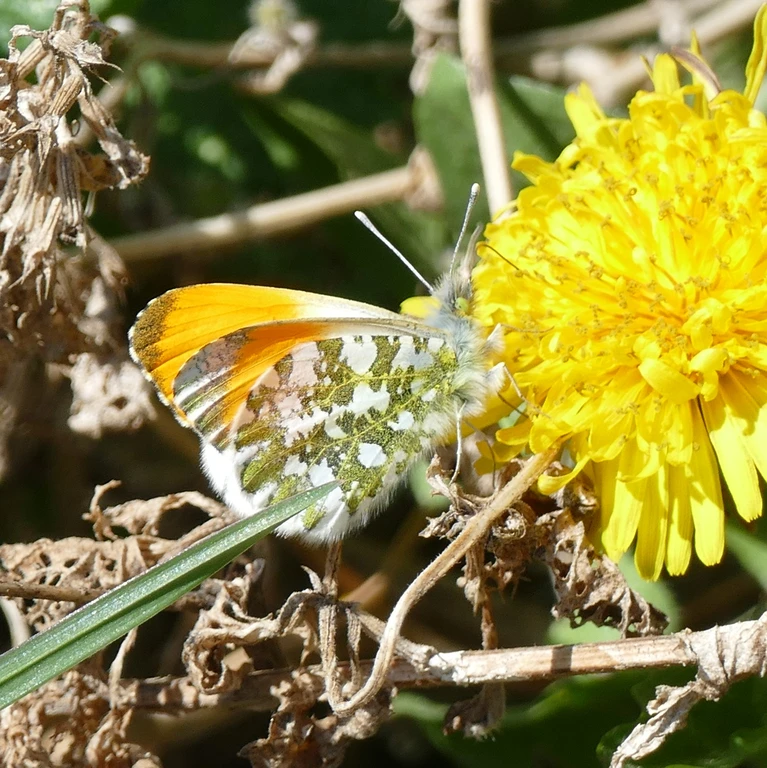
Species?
Anthocharis cardamines
